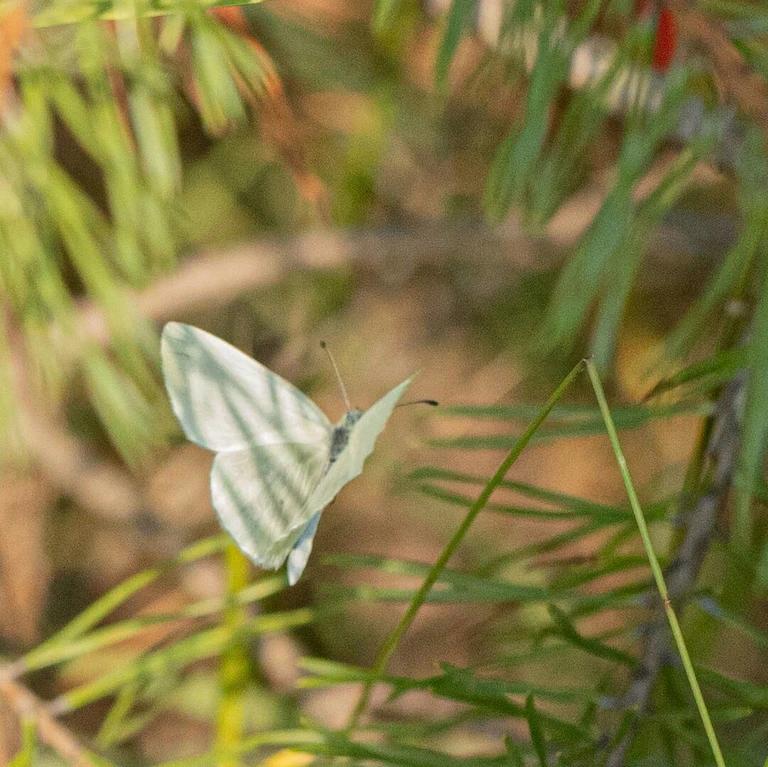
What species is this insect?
Leptidea sinapis/juvernica
